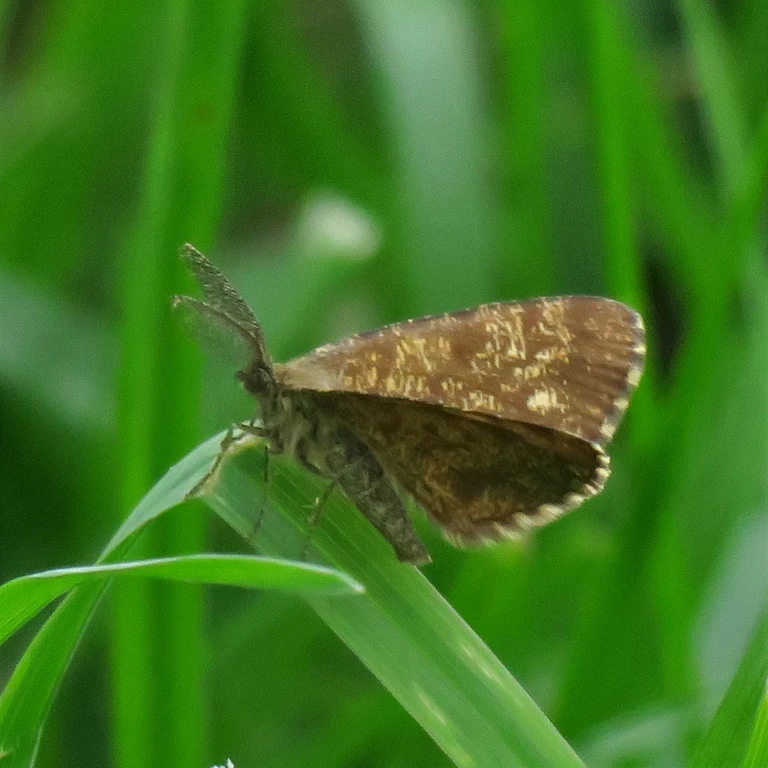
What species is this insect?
Ematurga atomaria
